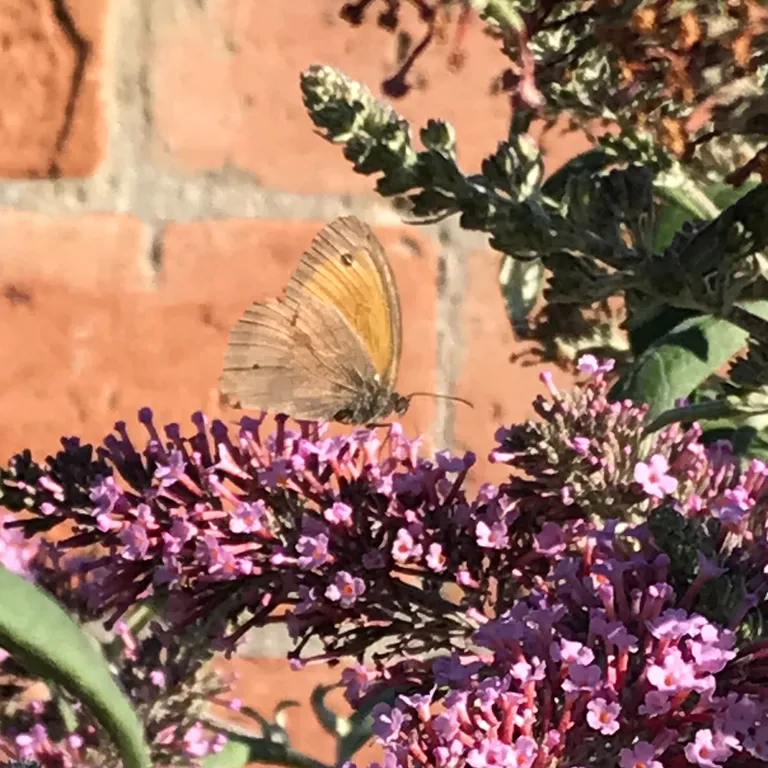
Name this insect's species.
Maniola jurtina
